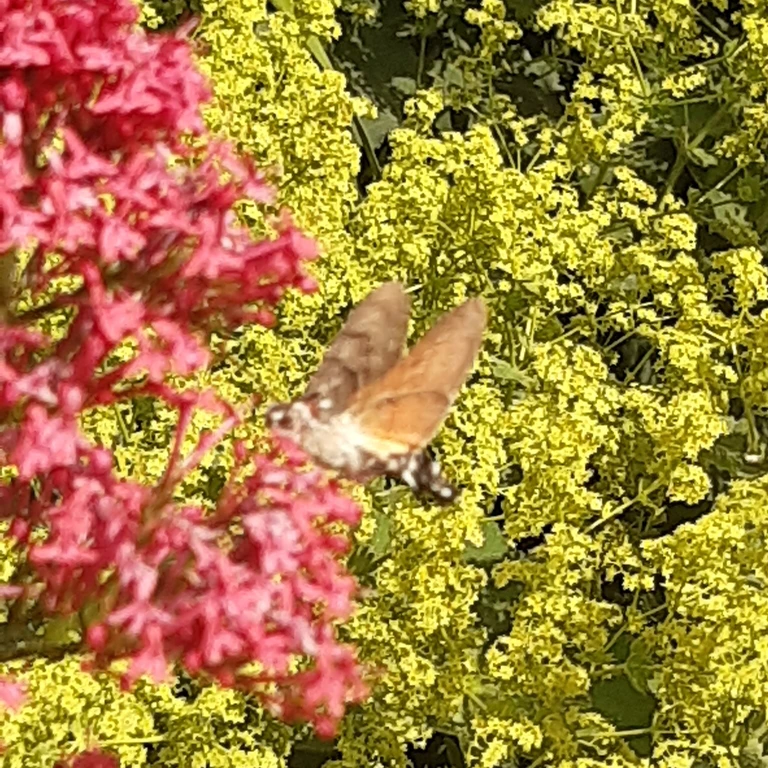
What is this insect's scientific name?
Macroglossum stellatarum
